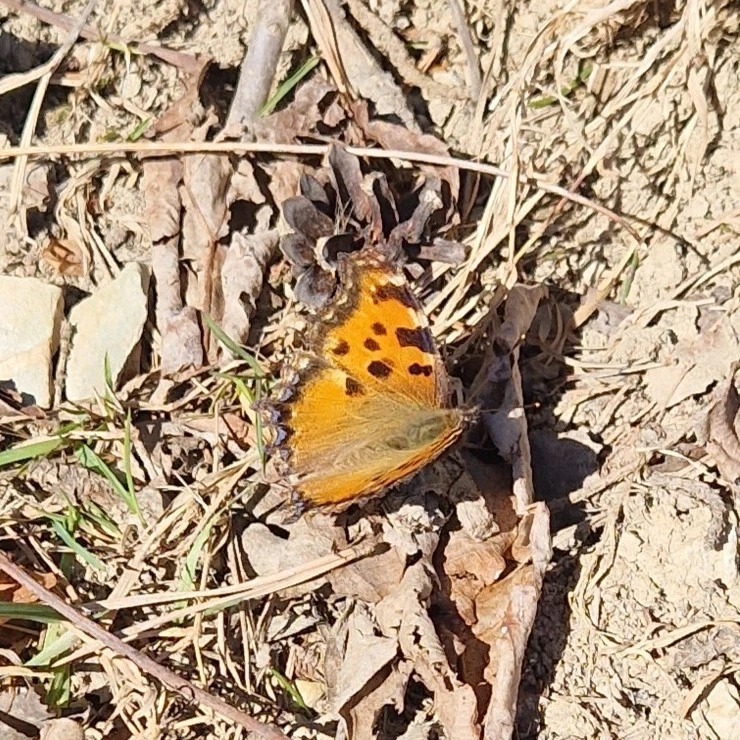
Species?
Nymphalis polychloros
